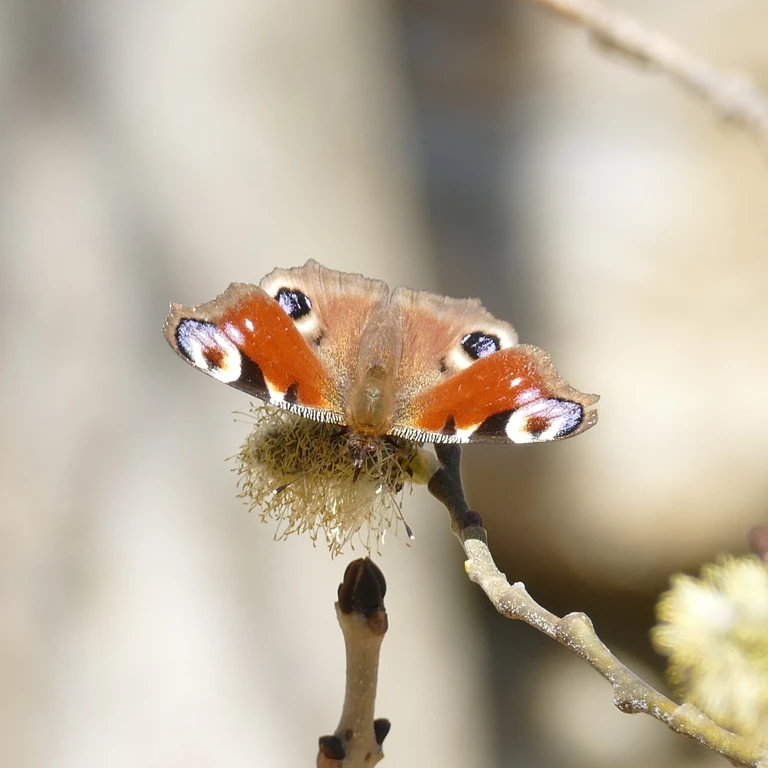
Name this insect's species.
Aglais io
